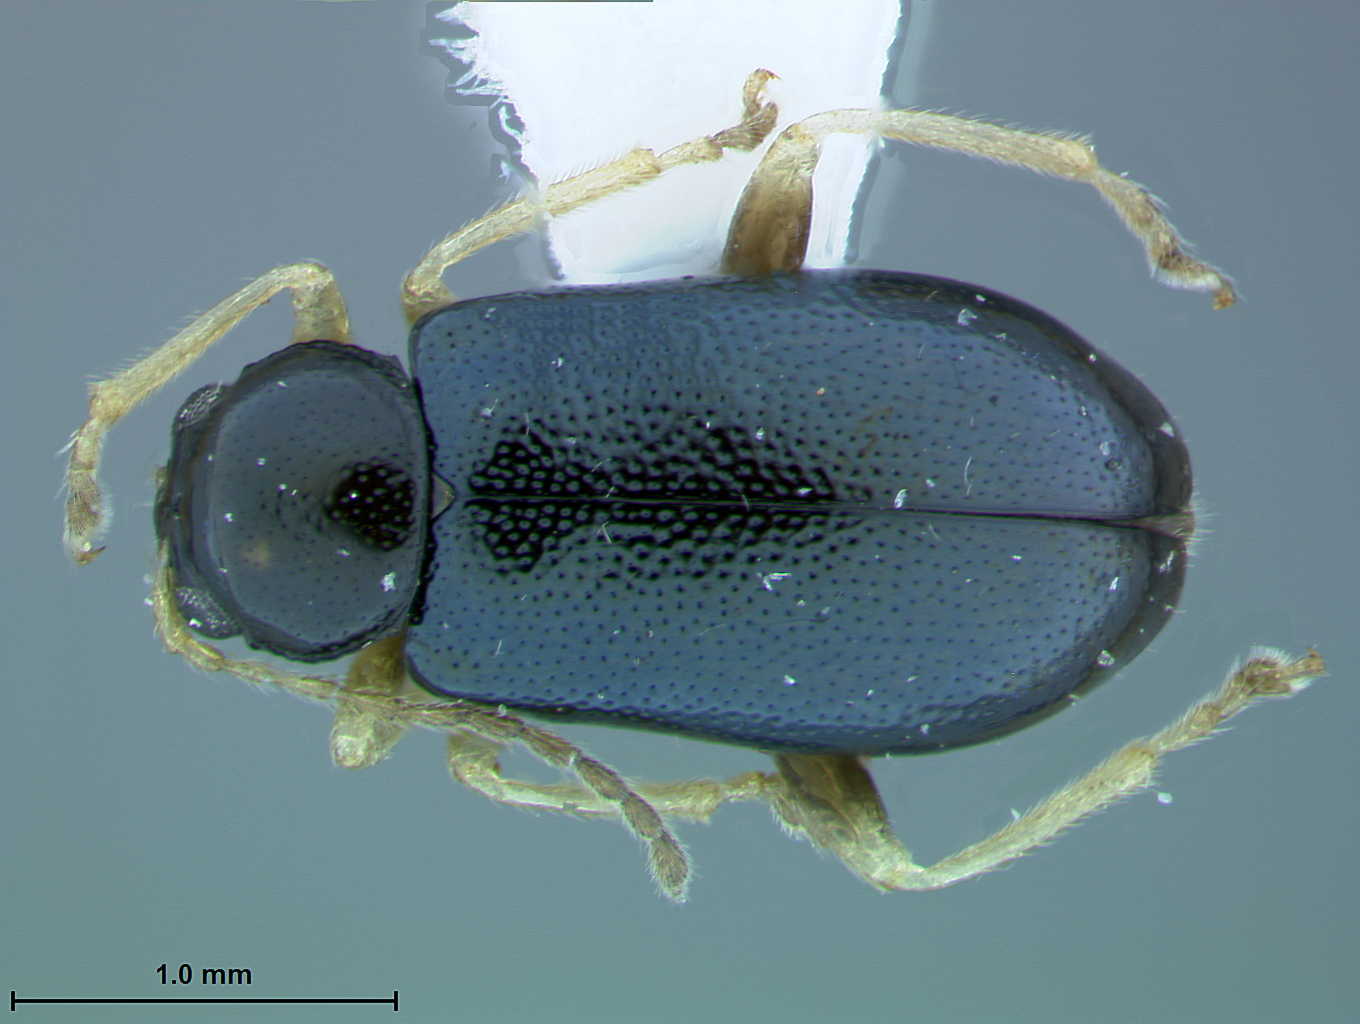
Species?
Calomicrus minutissmus
